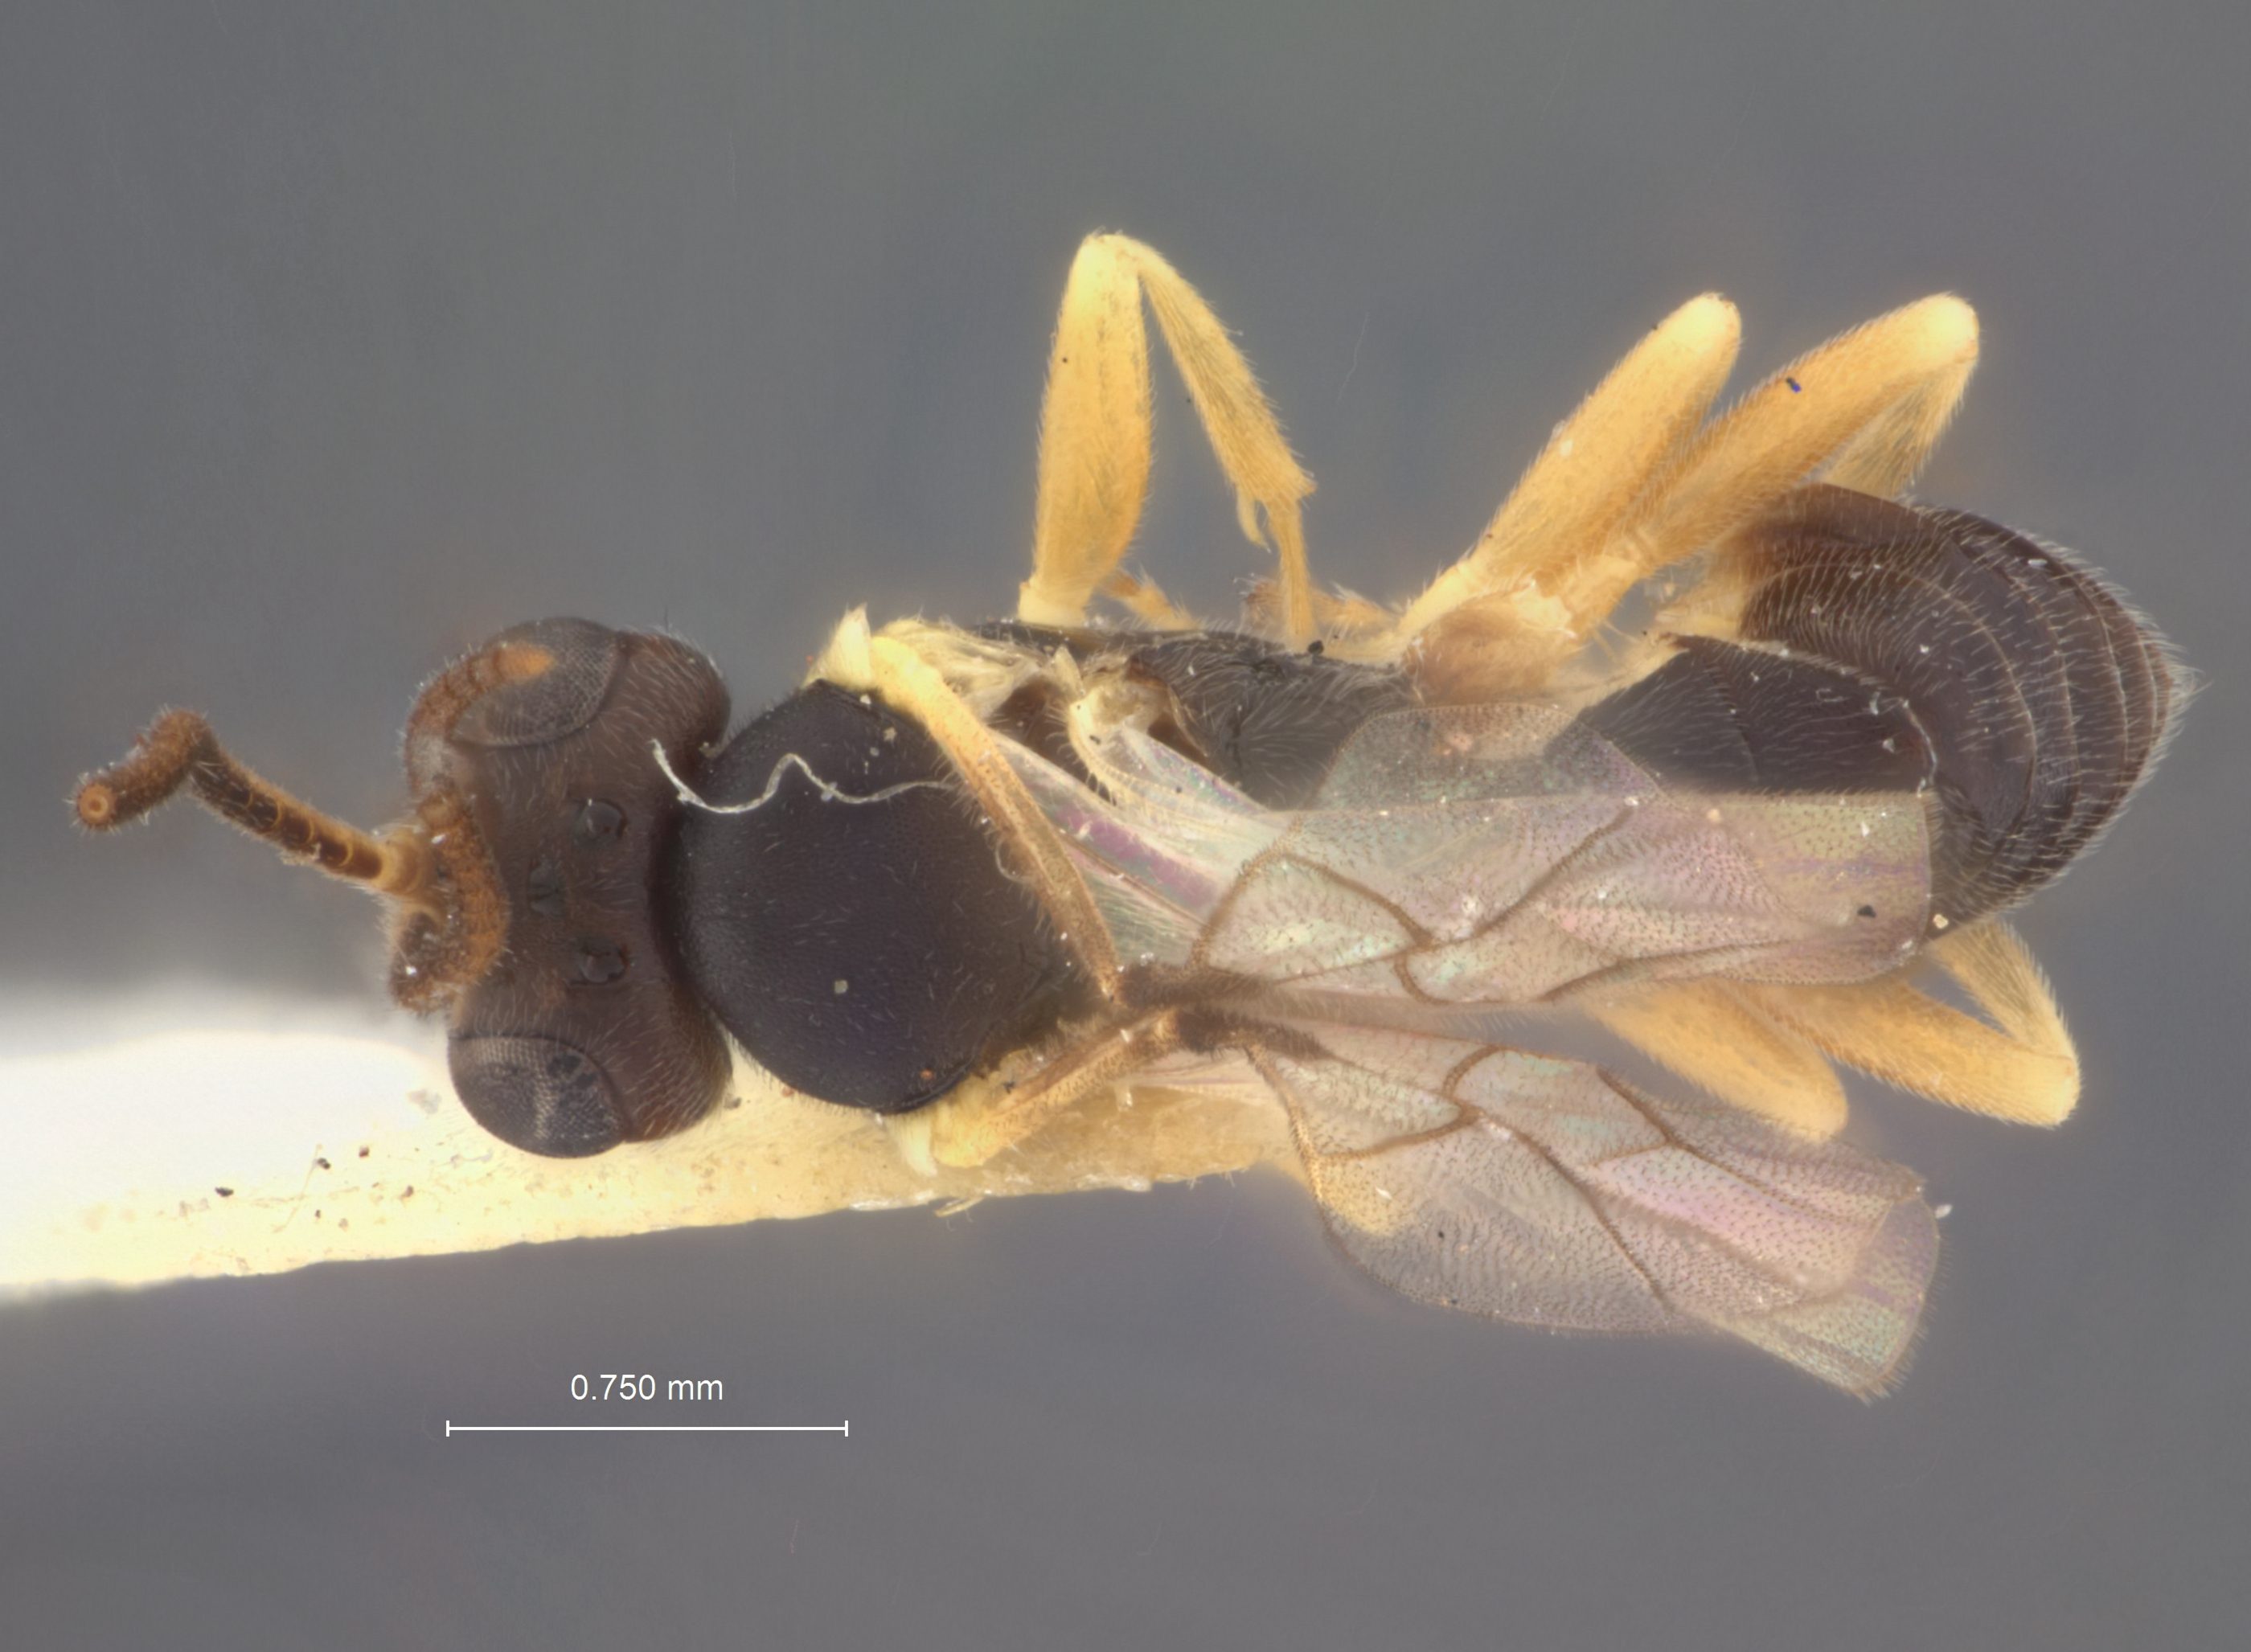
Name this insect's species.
Sympherta mnemonicae
